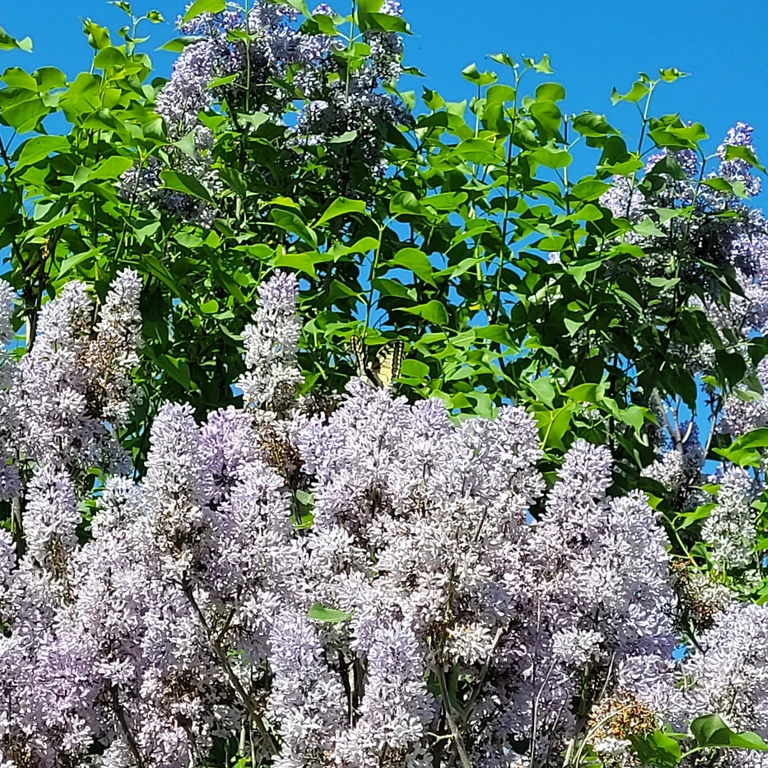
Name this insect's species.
Papilio machaon
